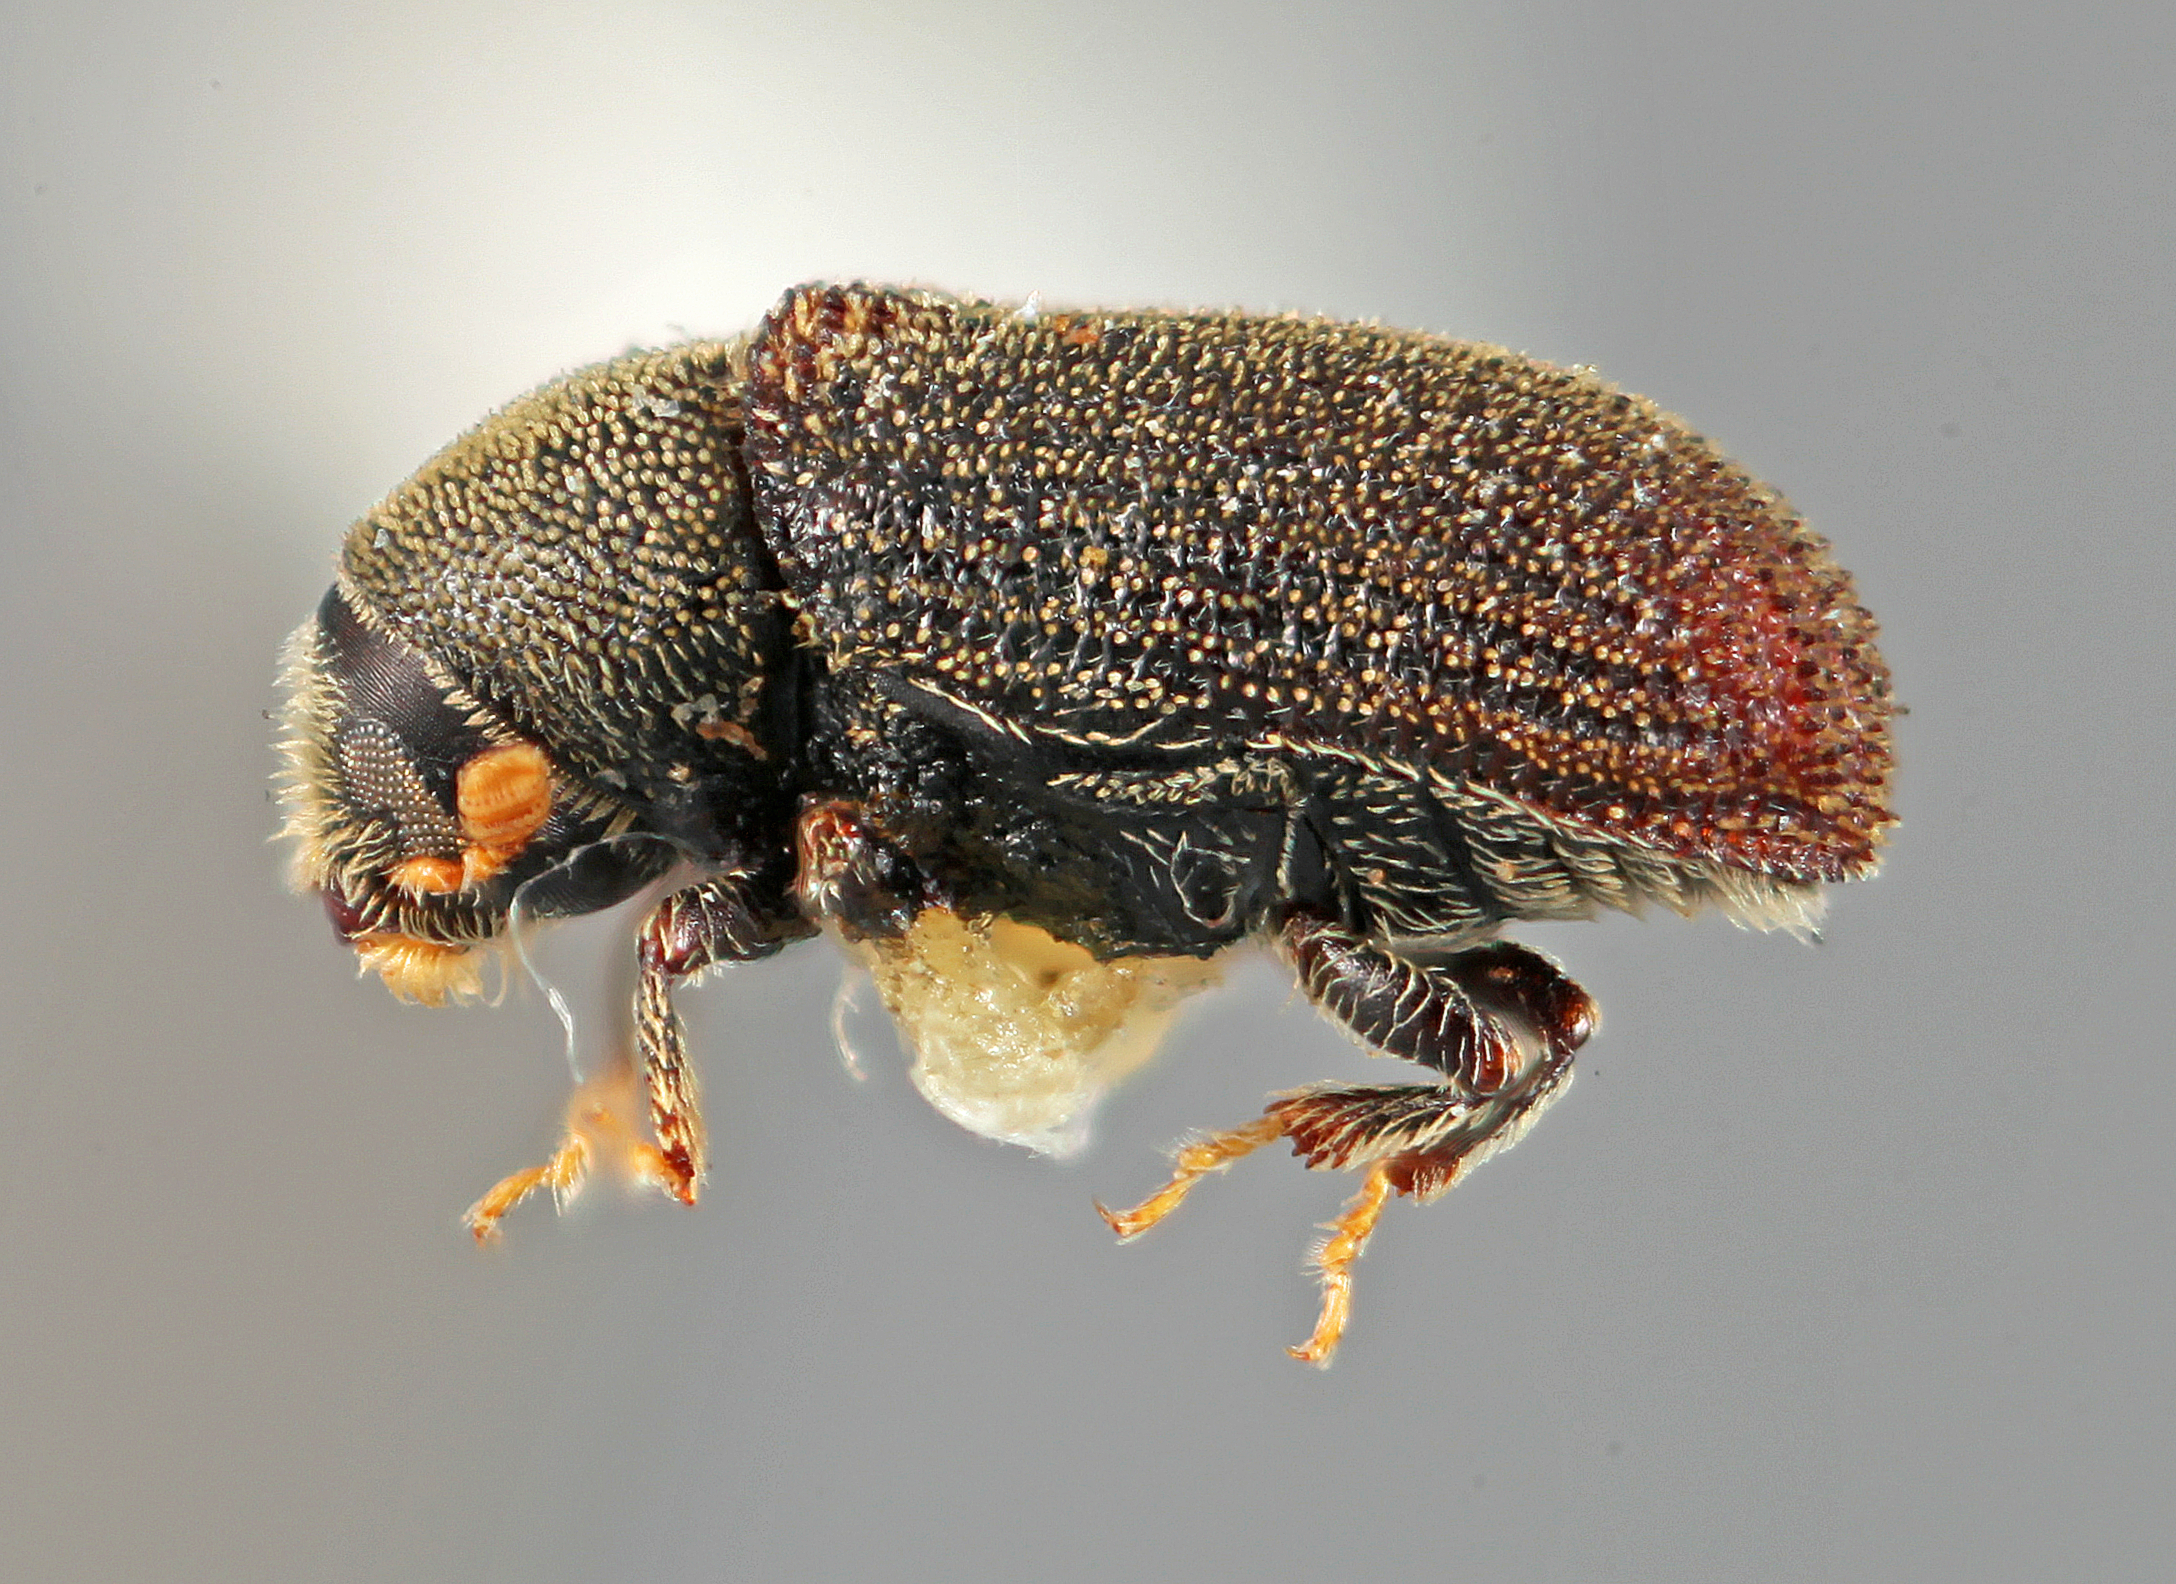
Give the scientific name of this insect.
Carphoborus declivis
